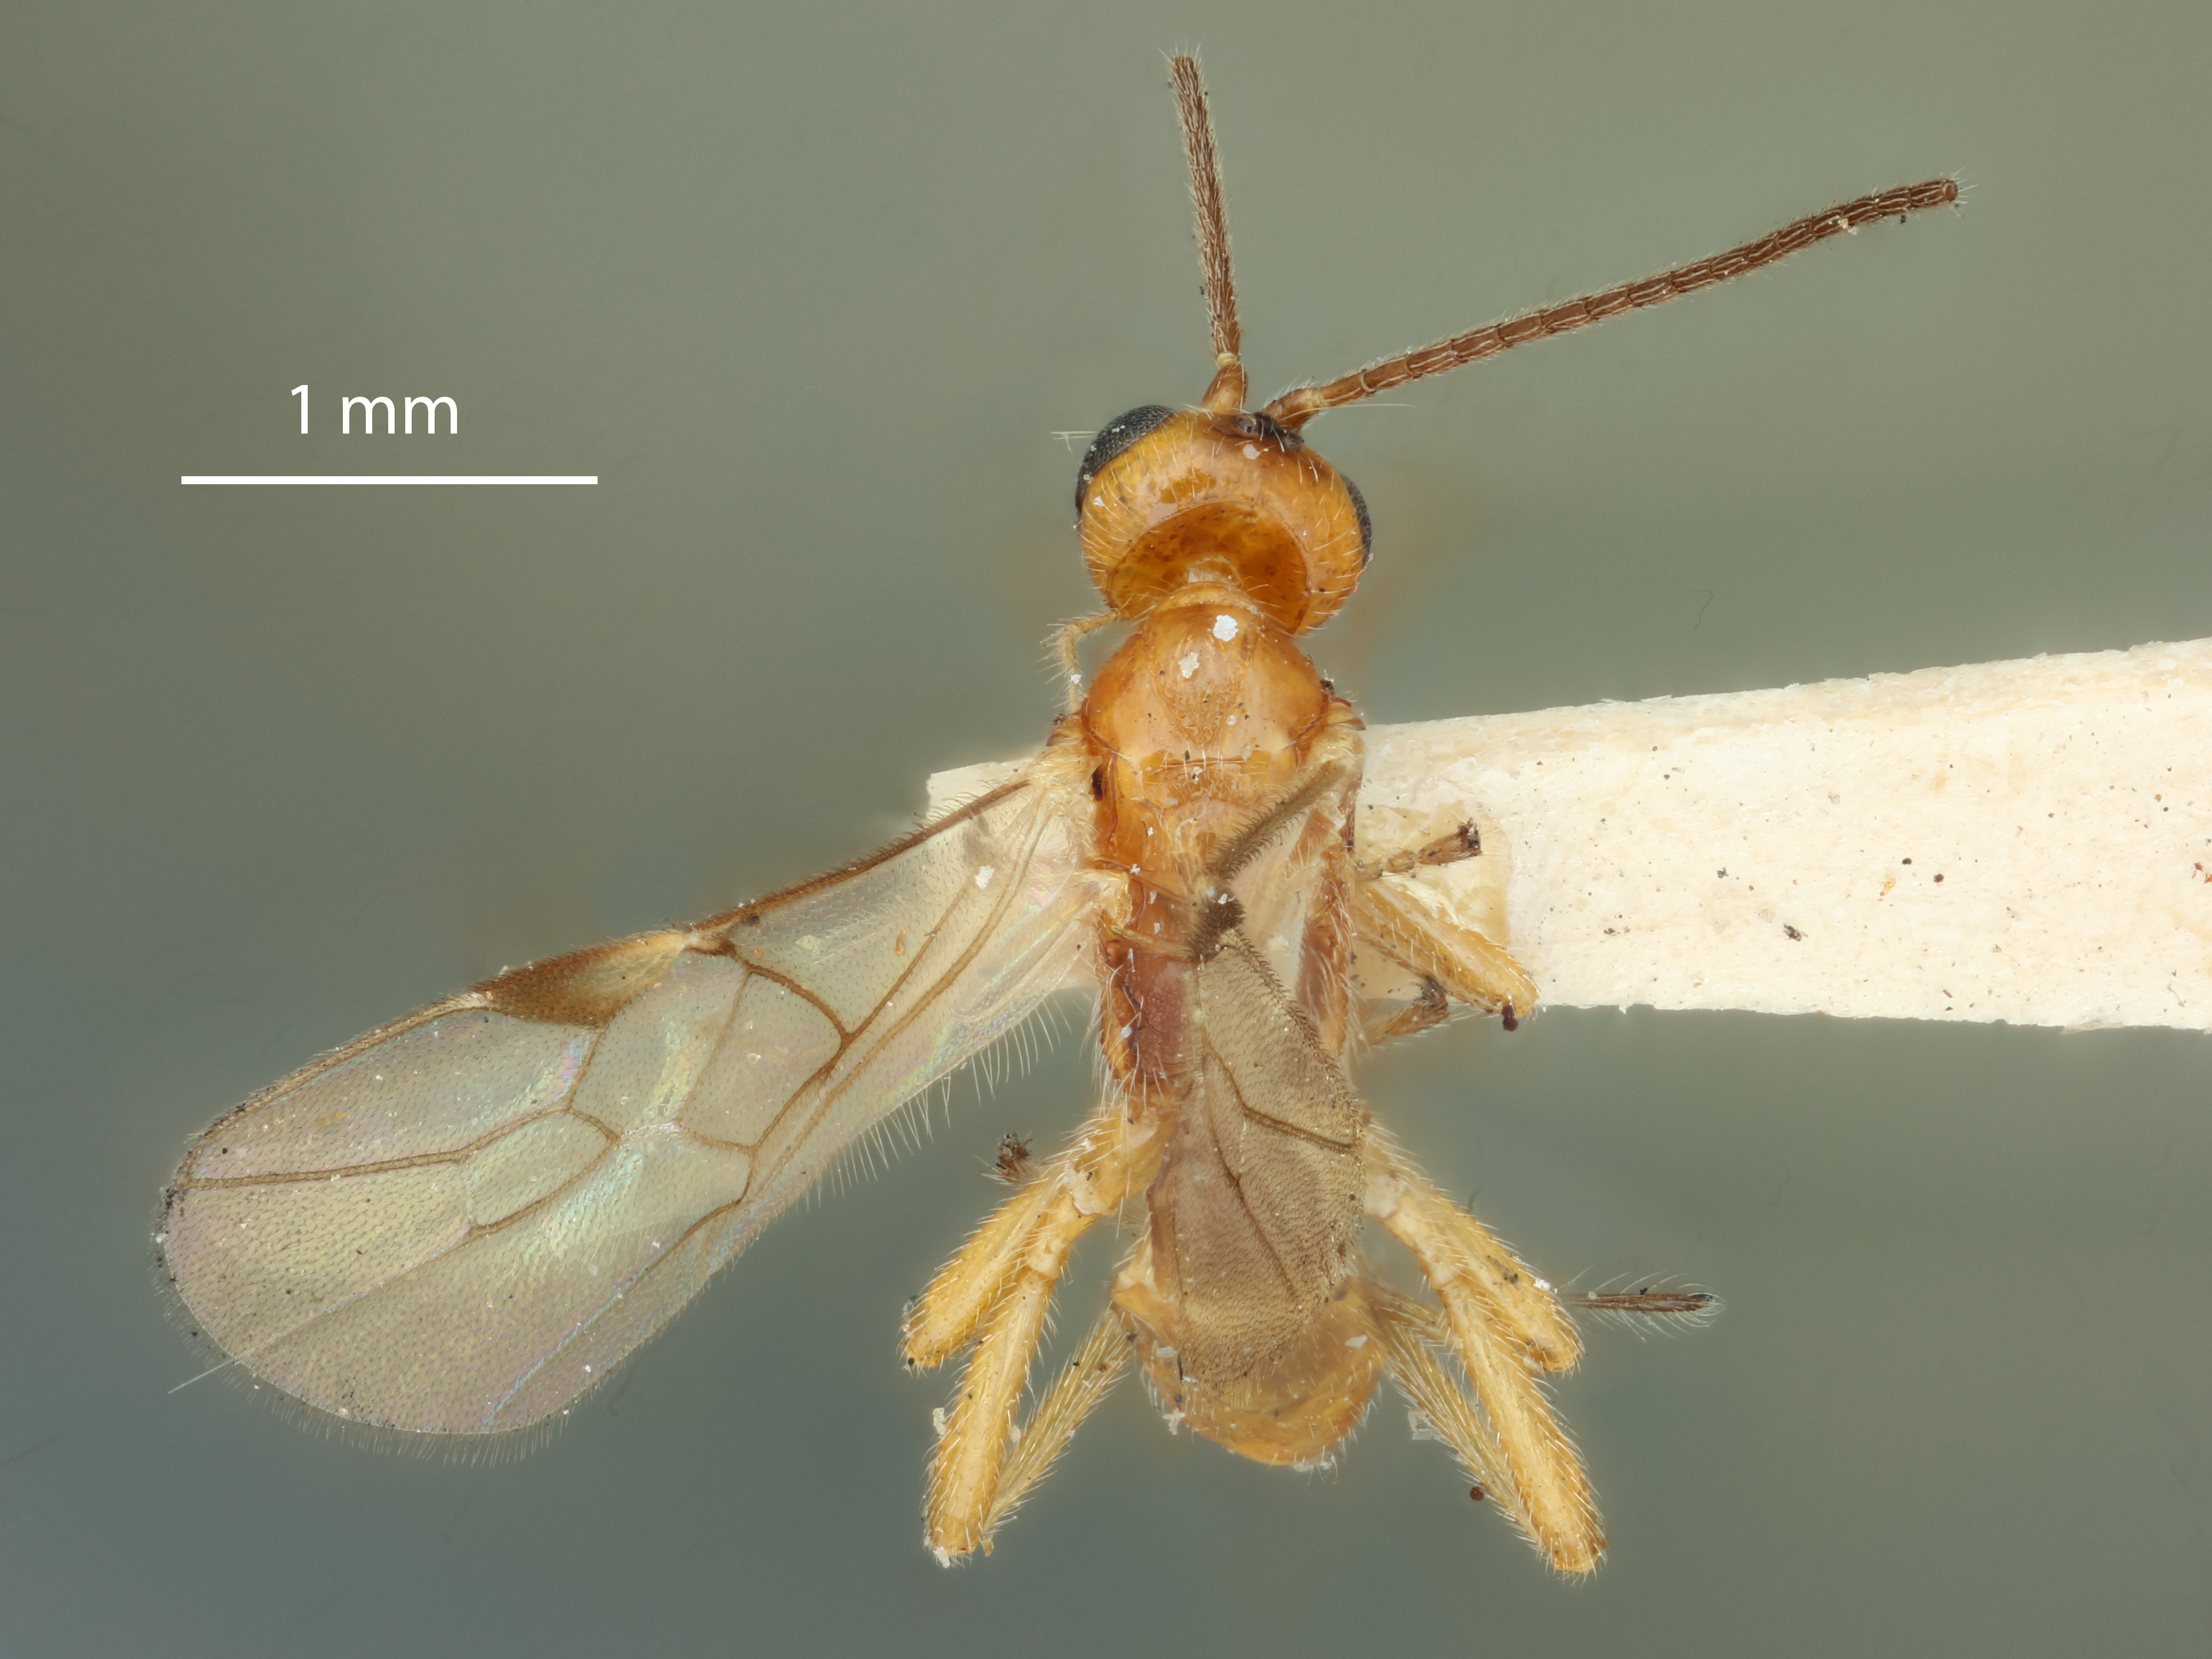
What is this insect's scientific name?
Clinocentrus tarsalis
